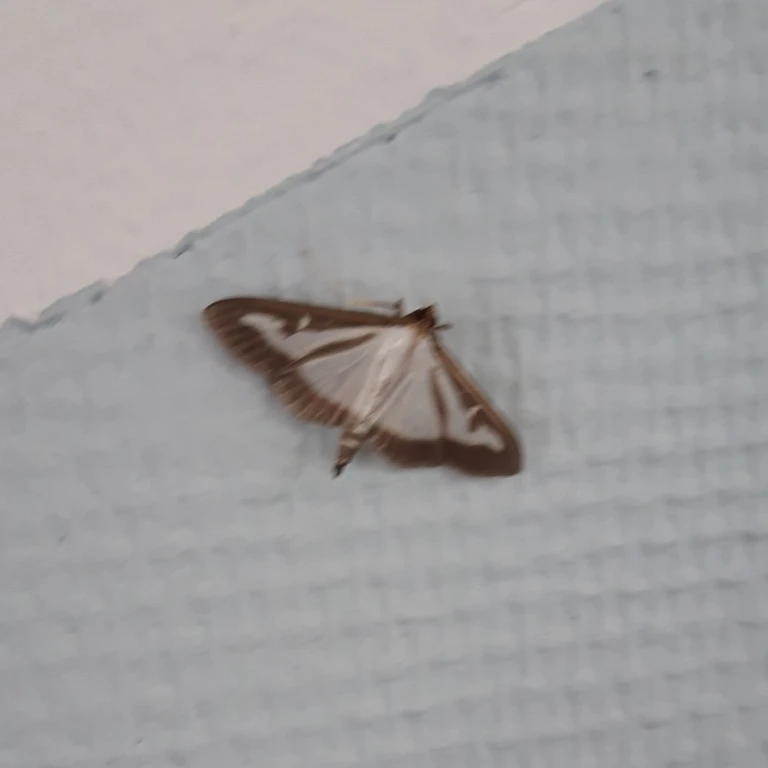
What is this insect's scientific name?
Cydalima perspectalis
